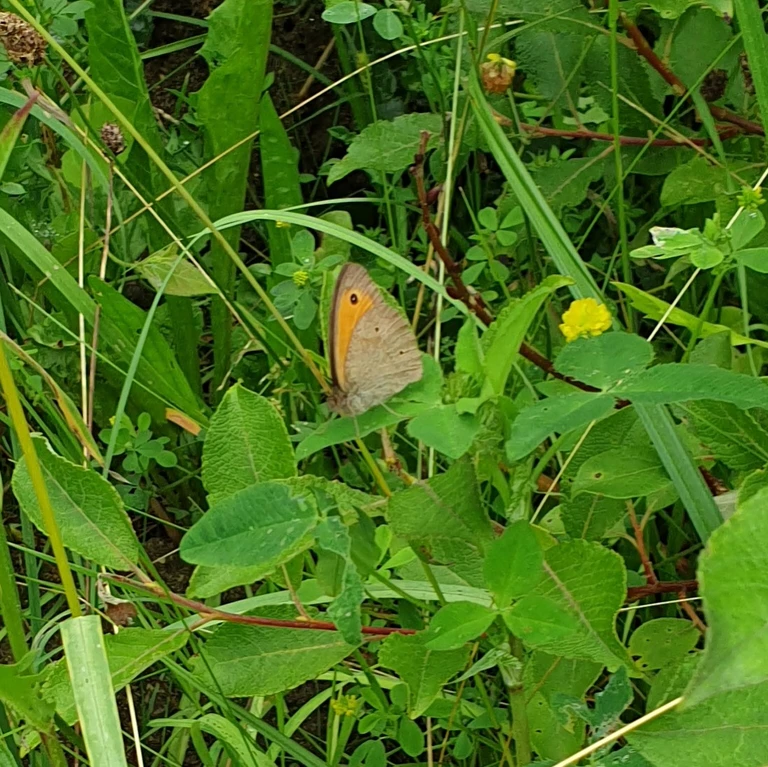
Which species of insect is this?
Maniola jurtina
